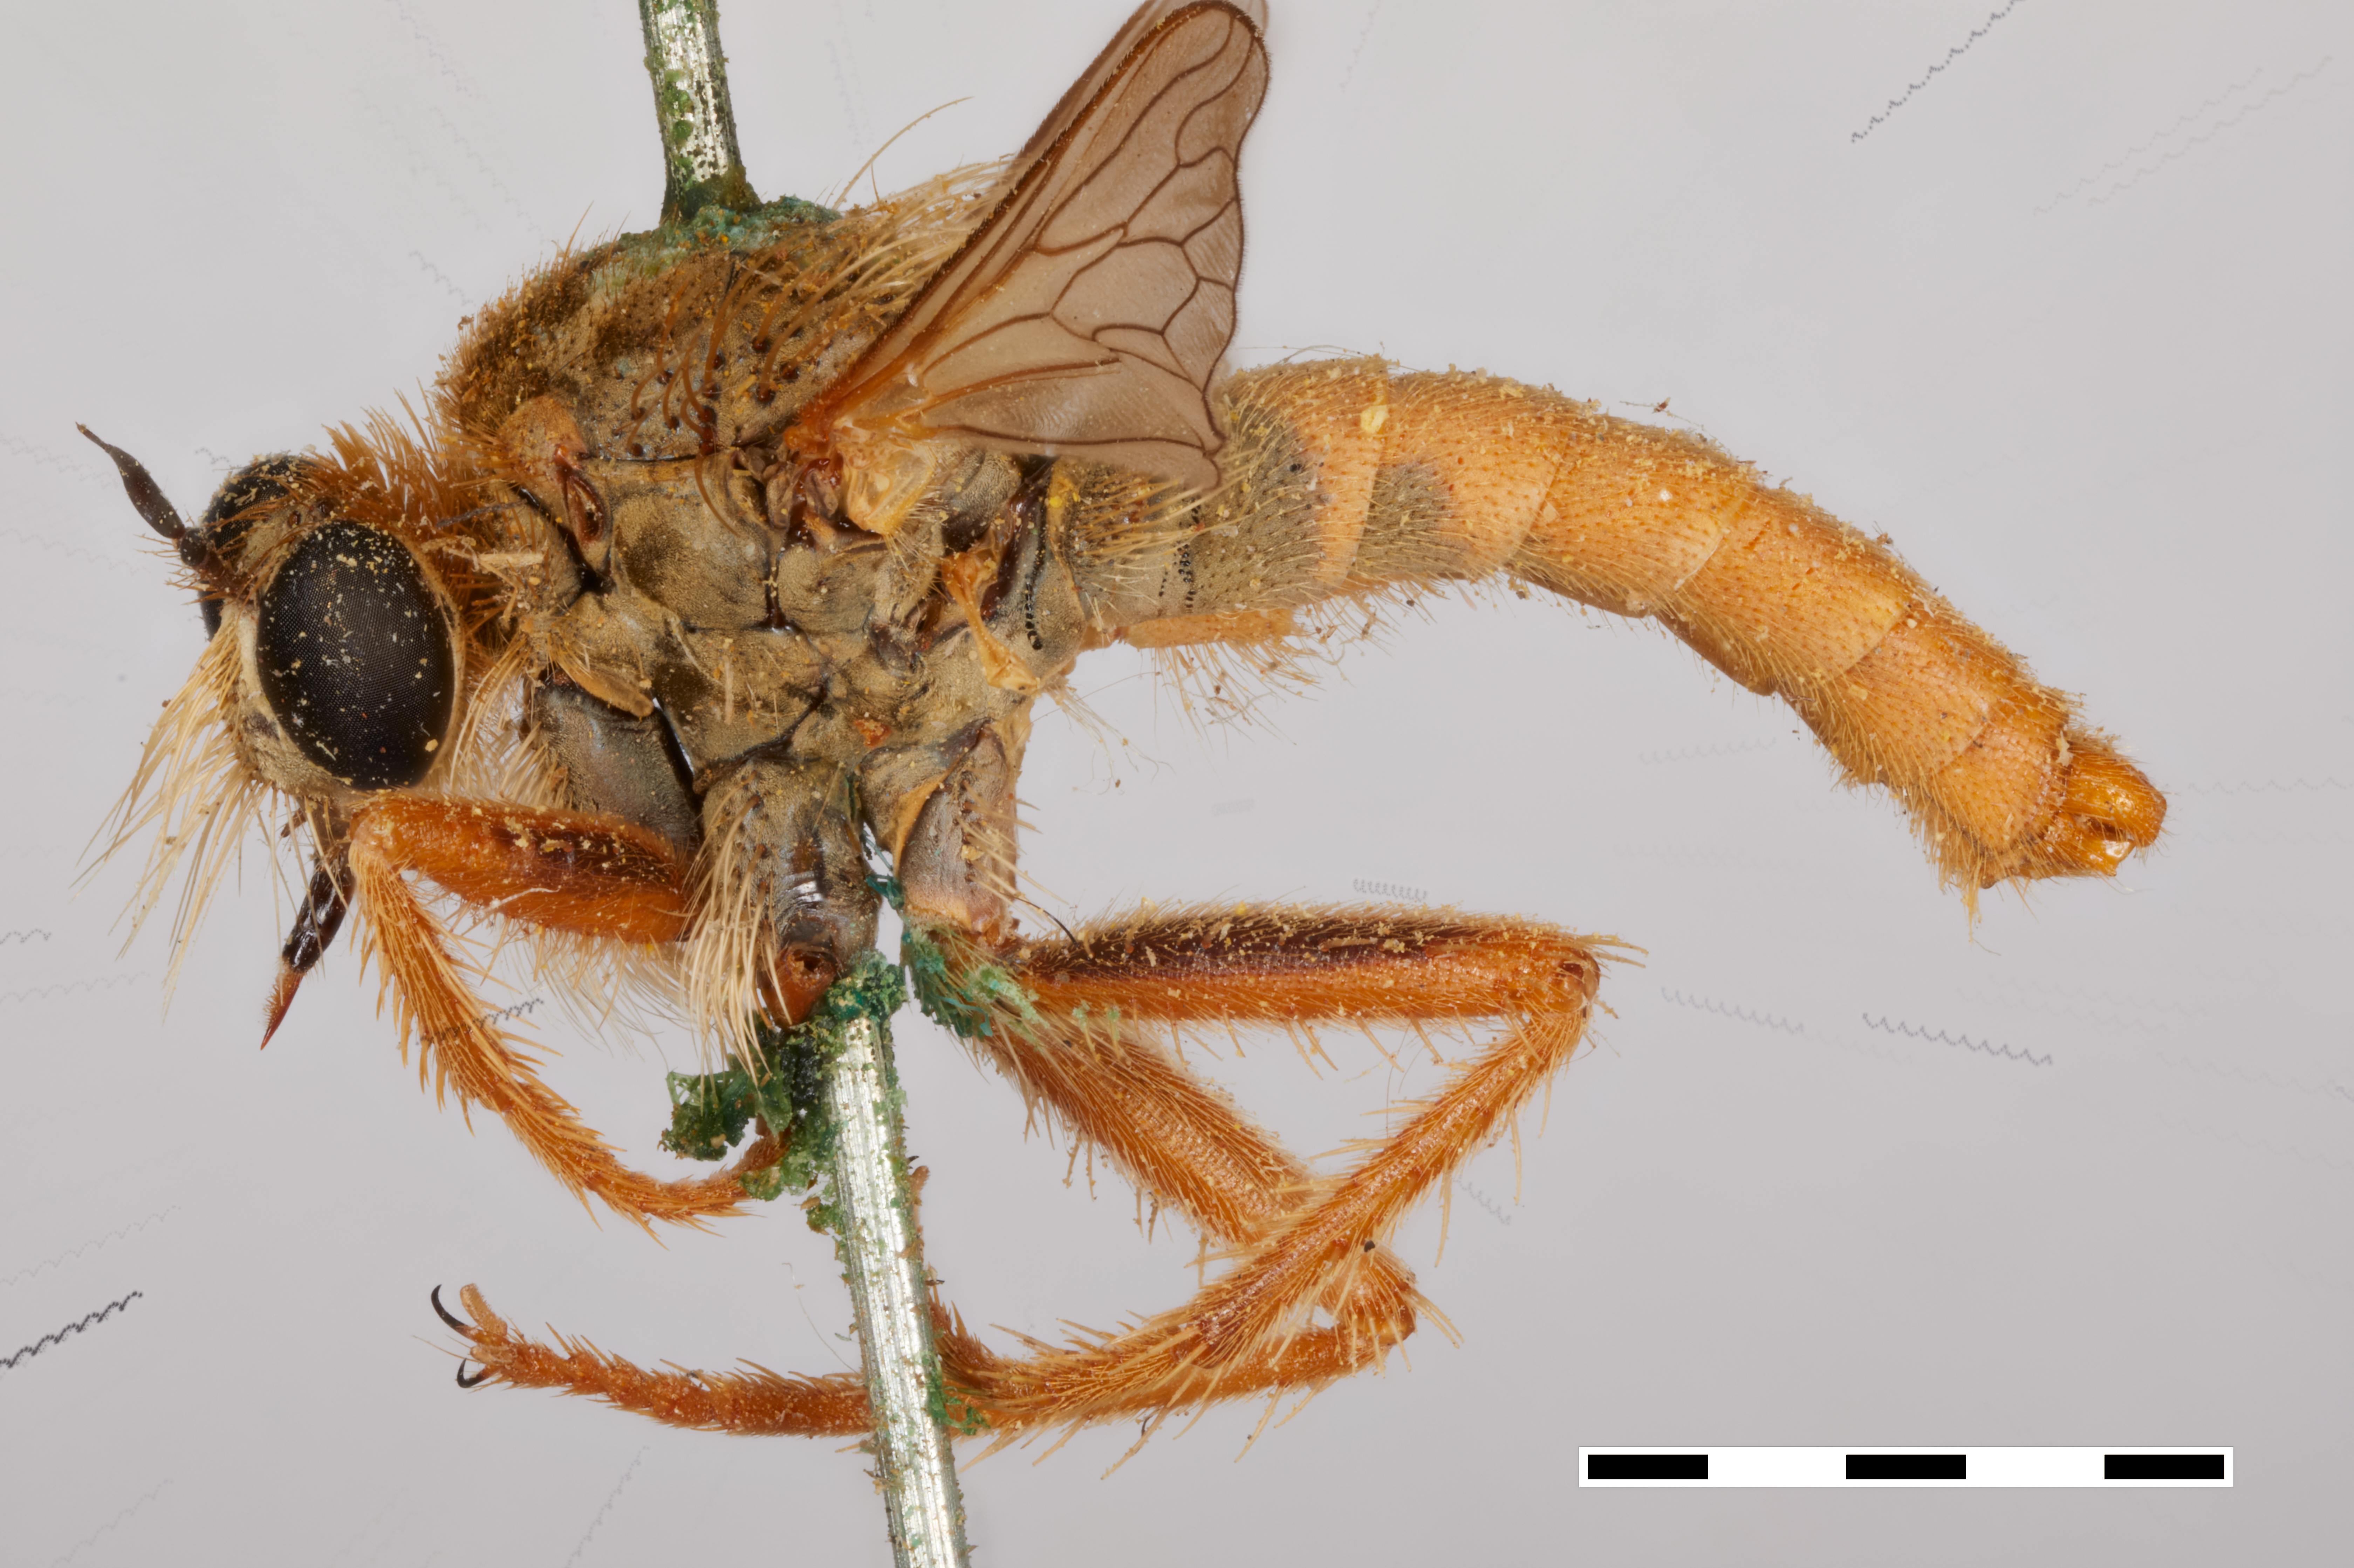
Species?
Stenopogon galbinus
